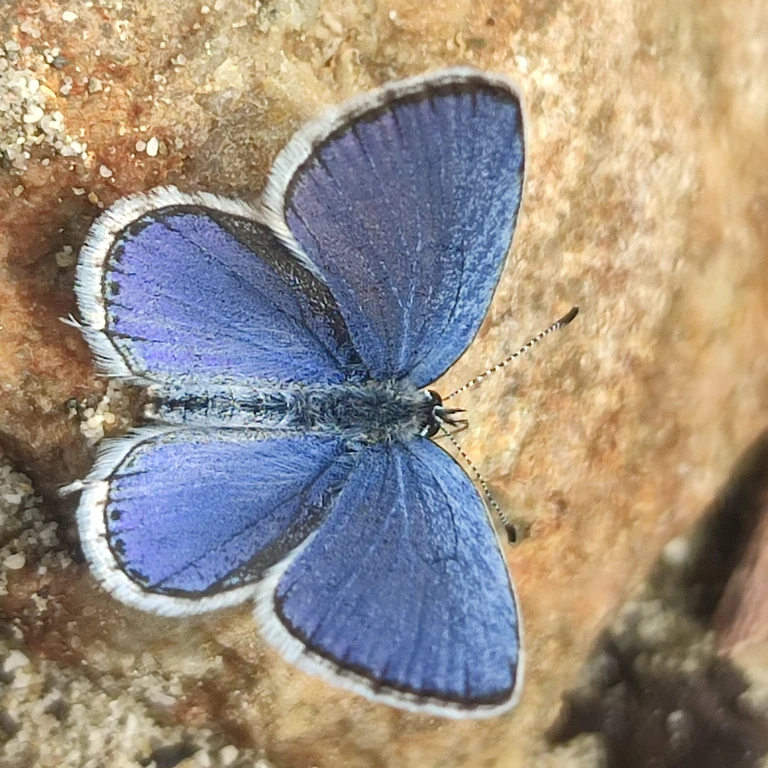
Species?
Cupido argiades (also Elkalyce argiades)
